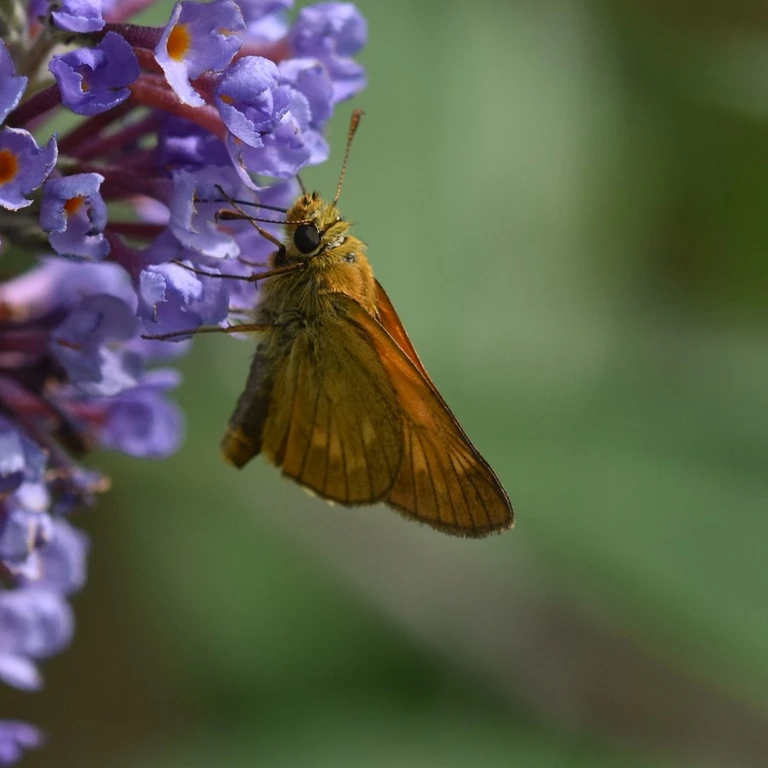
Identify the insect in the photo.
Ochlodes sylvanus (also Ochlodes venata)
